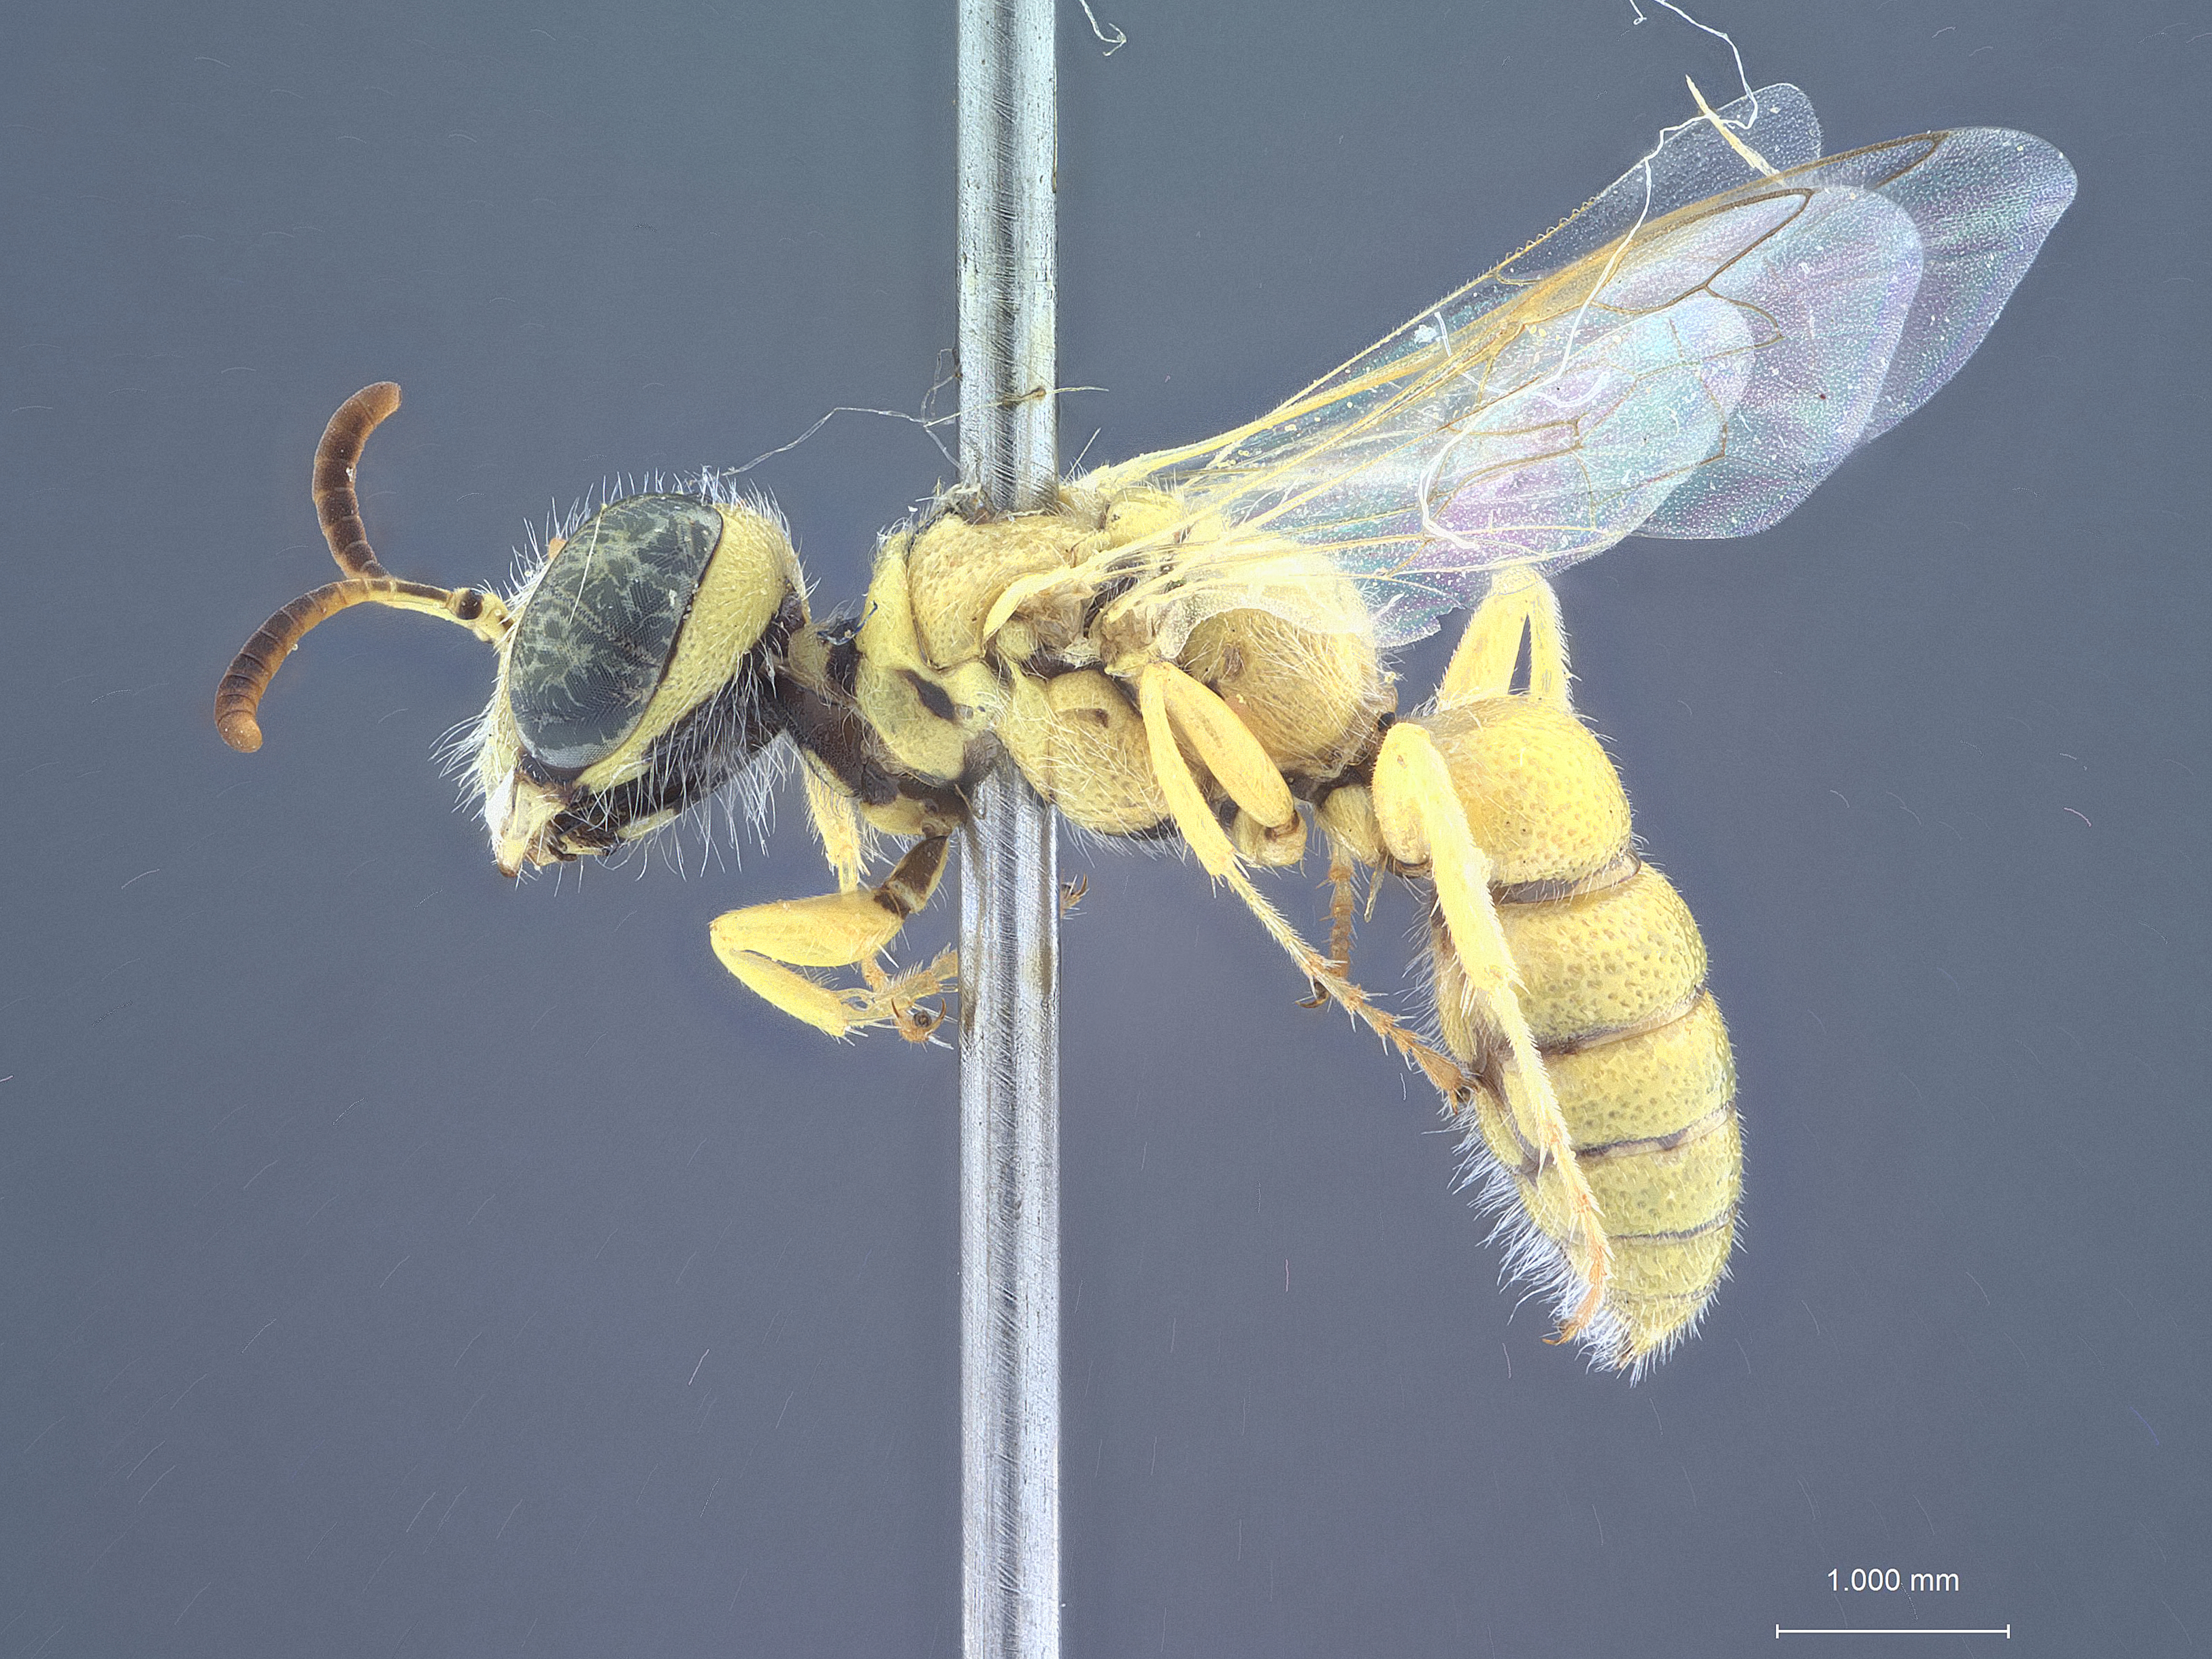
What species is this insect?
Philanthus parkeri
